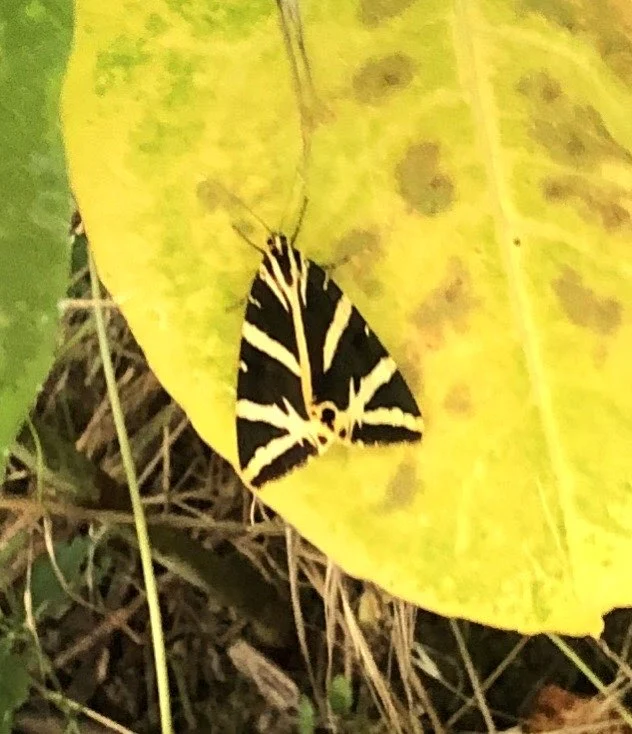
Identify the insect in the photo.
Euplagia quadripunctaria
